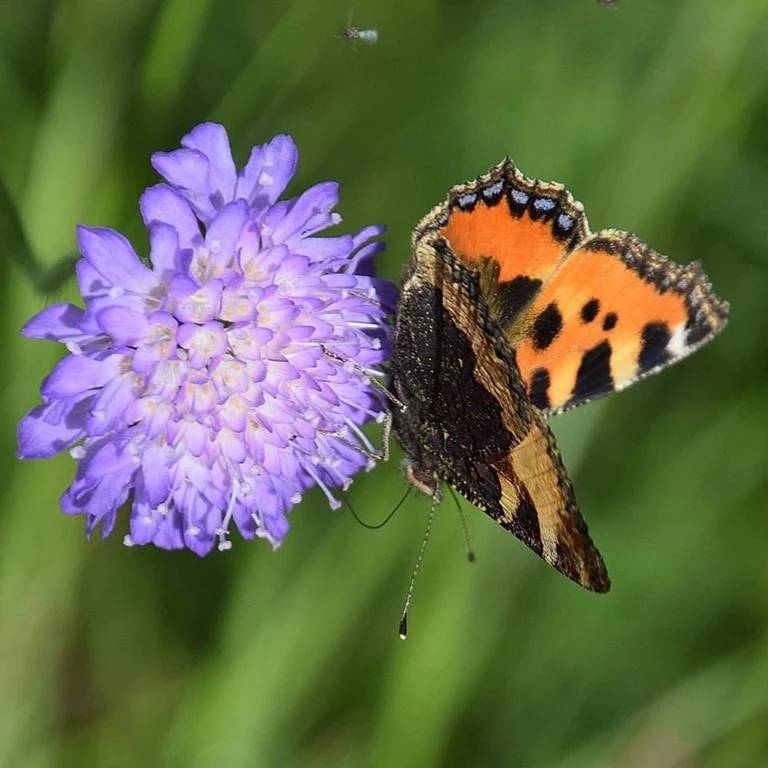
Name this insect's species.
Aglais urticae
